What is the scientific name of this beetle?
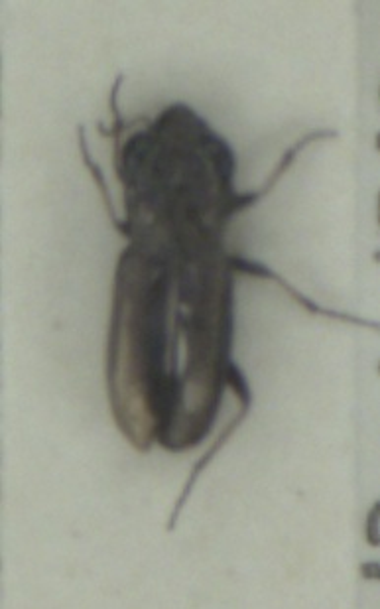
Notiophilus biguttatus
